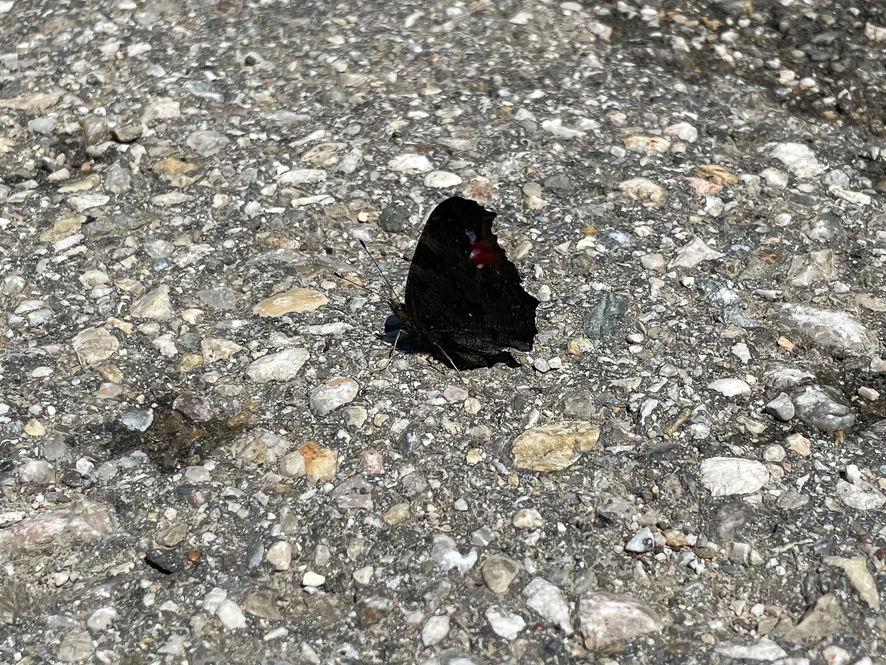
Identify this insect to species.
Aglais io
